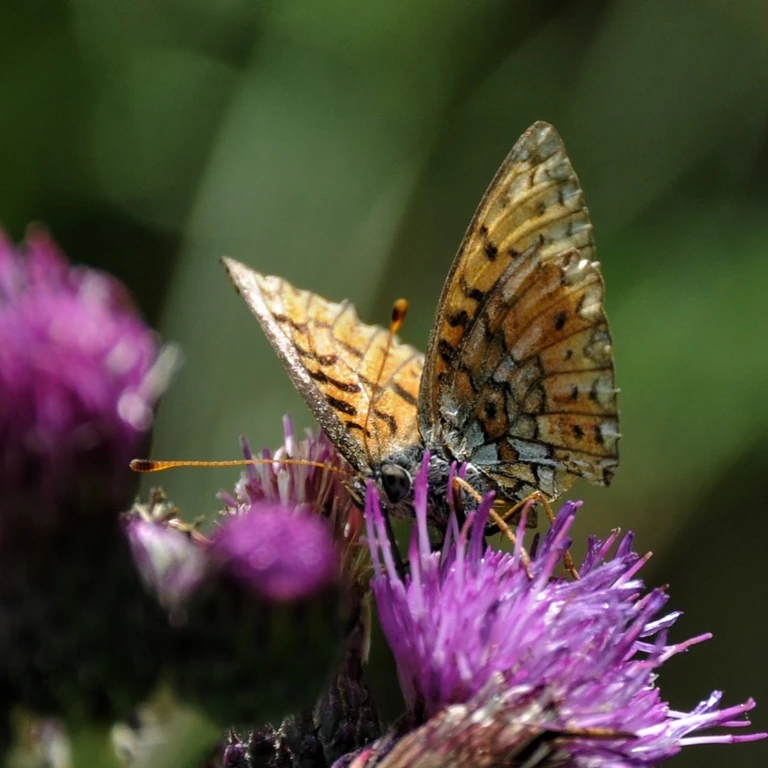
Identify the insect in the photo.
Boloria selene
